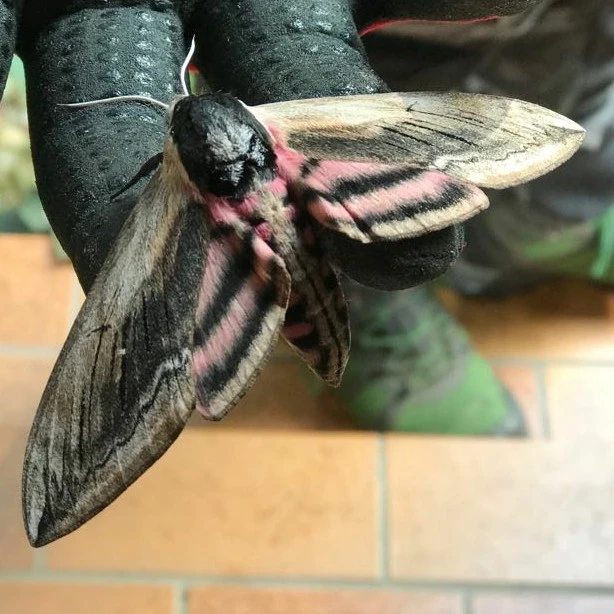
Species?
Sphinx ligustri
